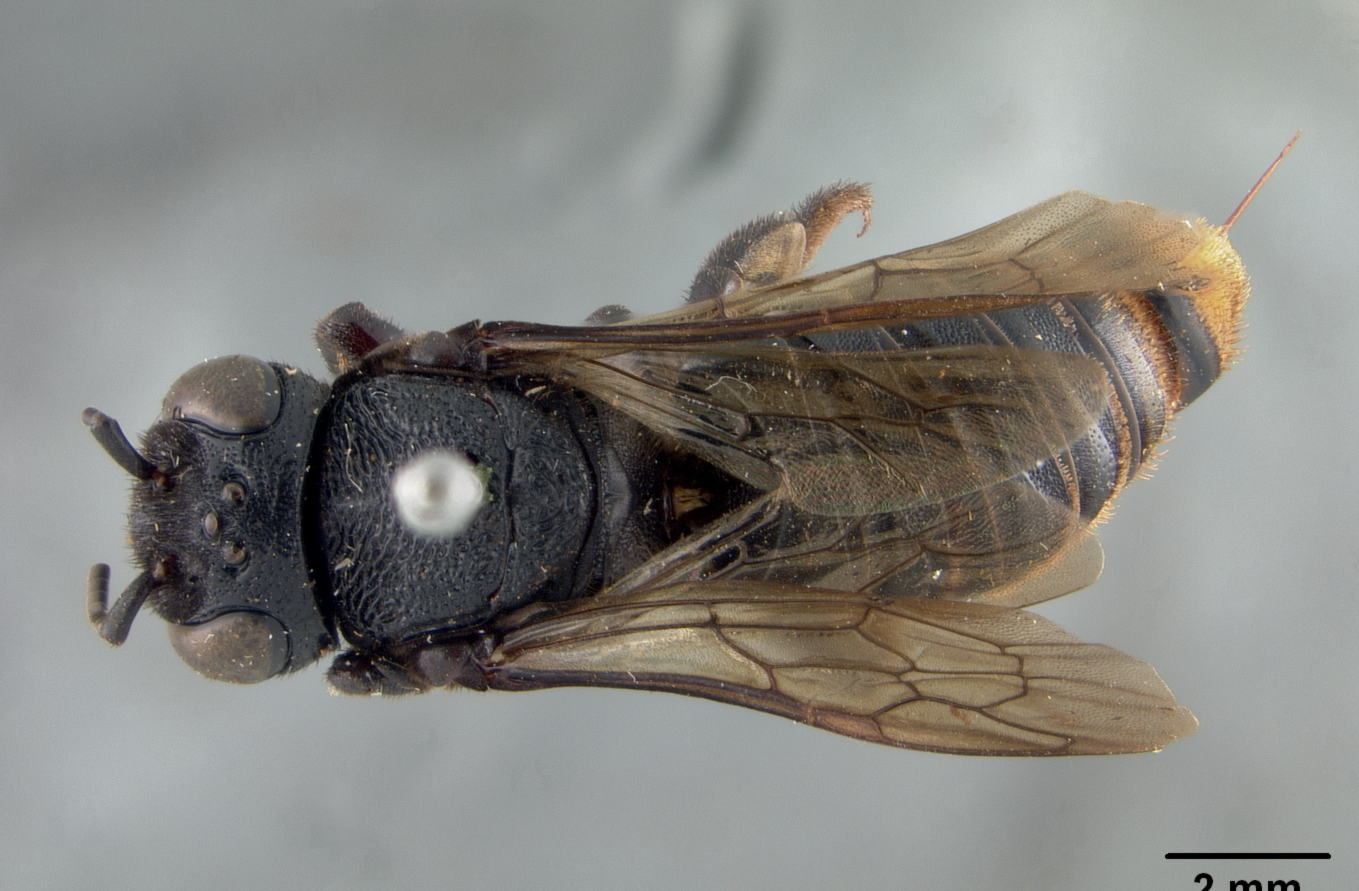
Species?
Megachile obrepta
